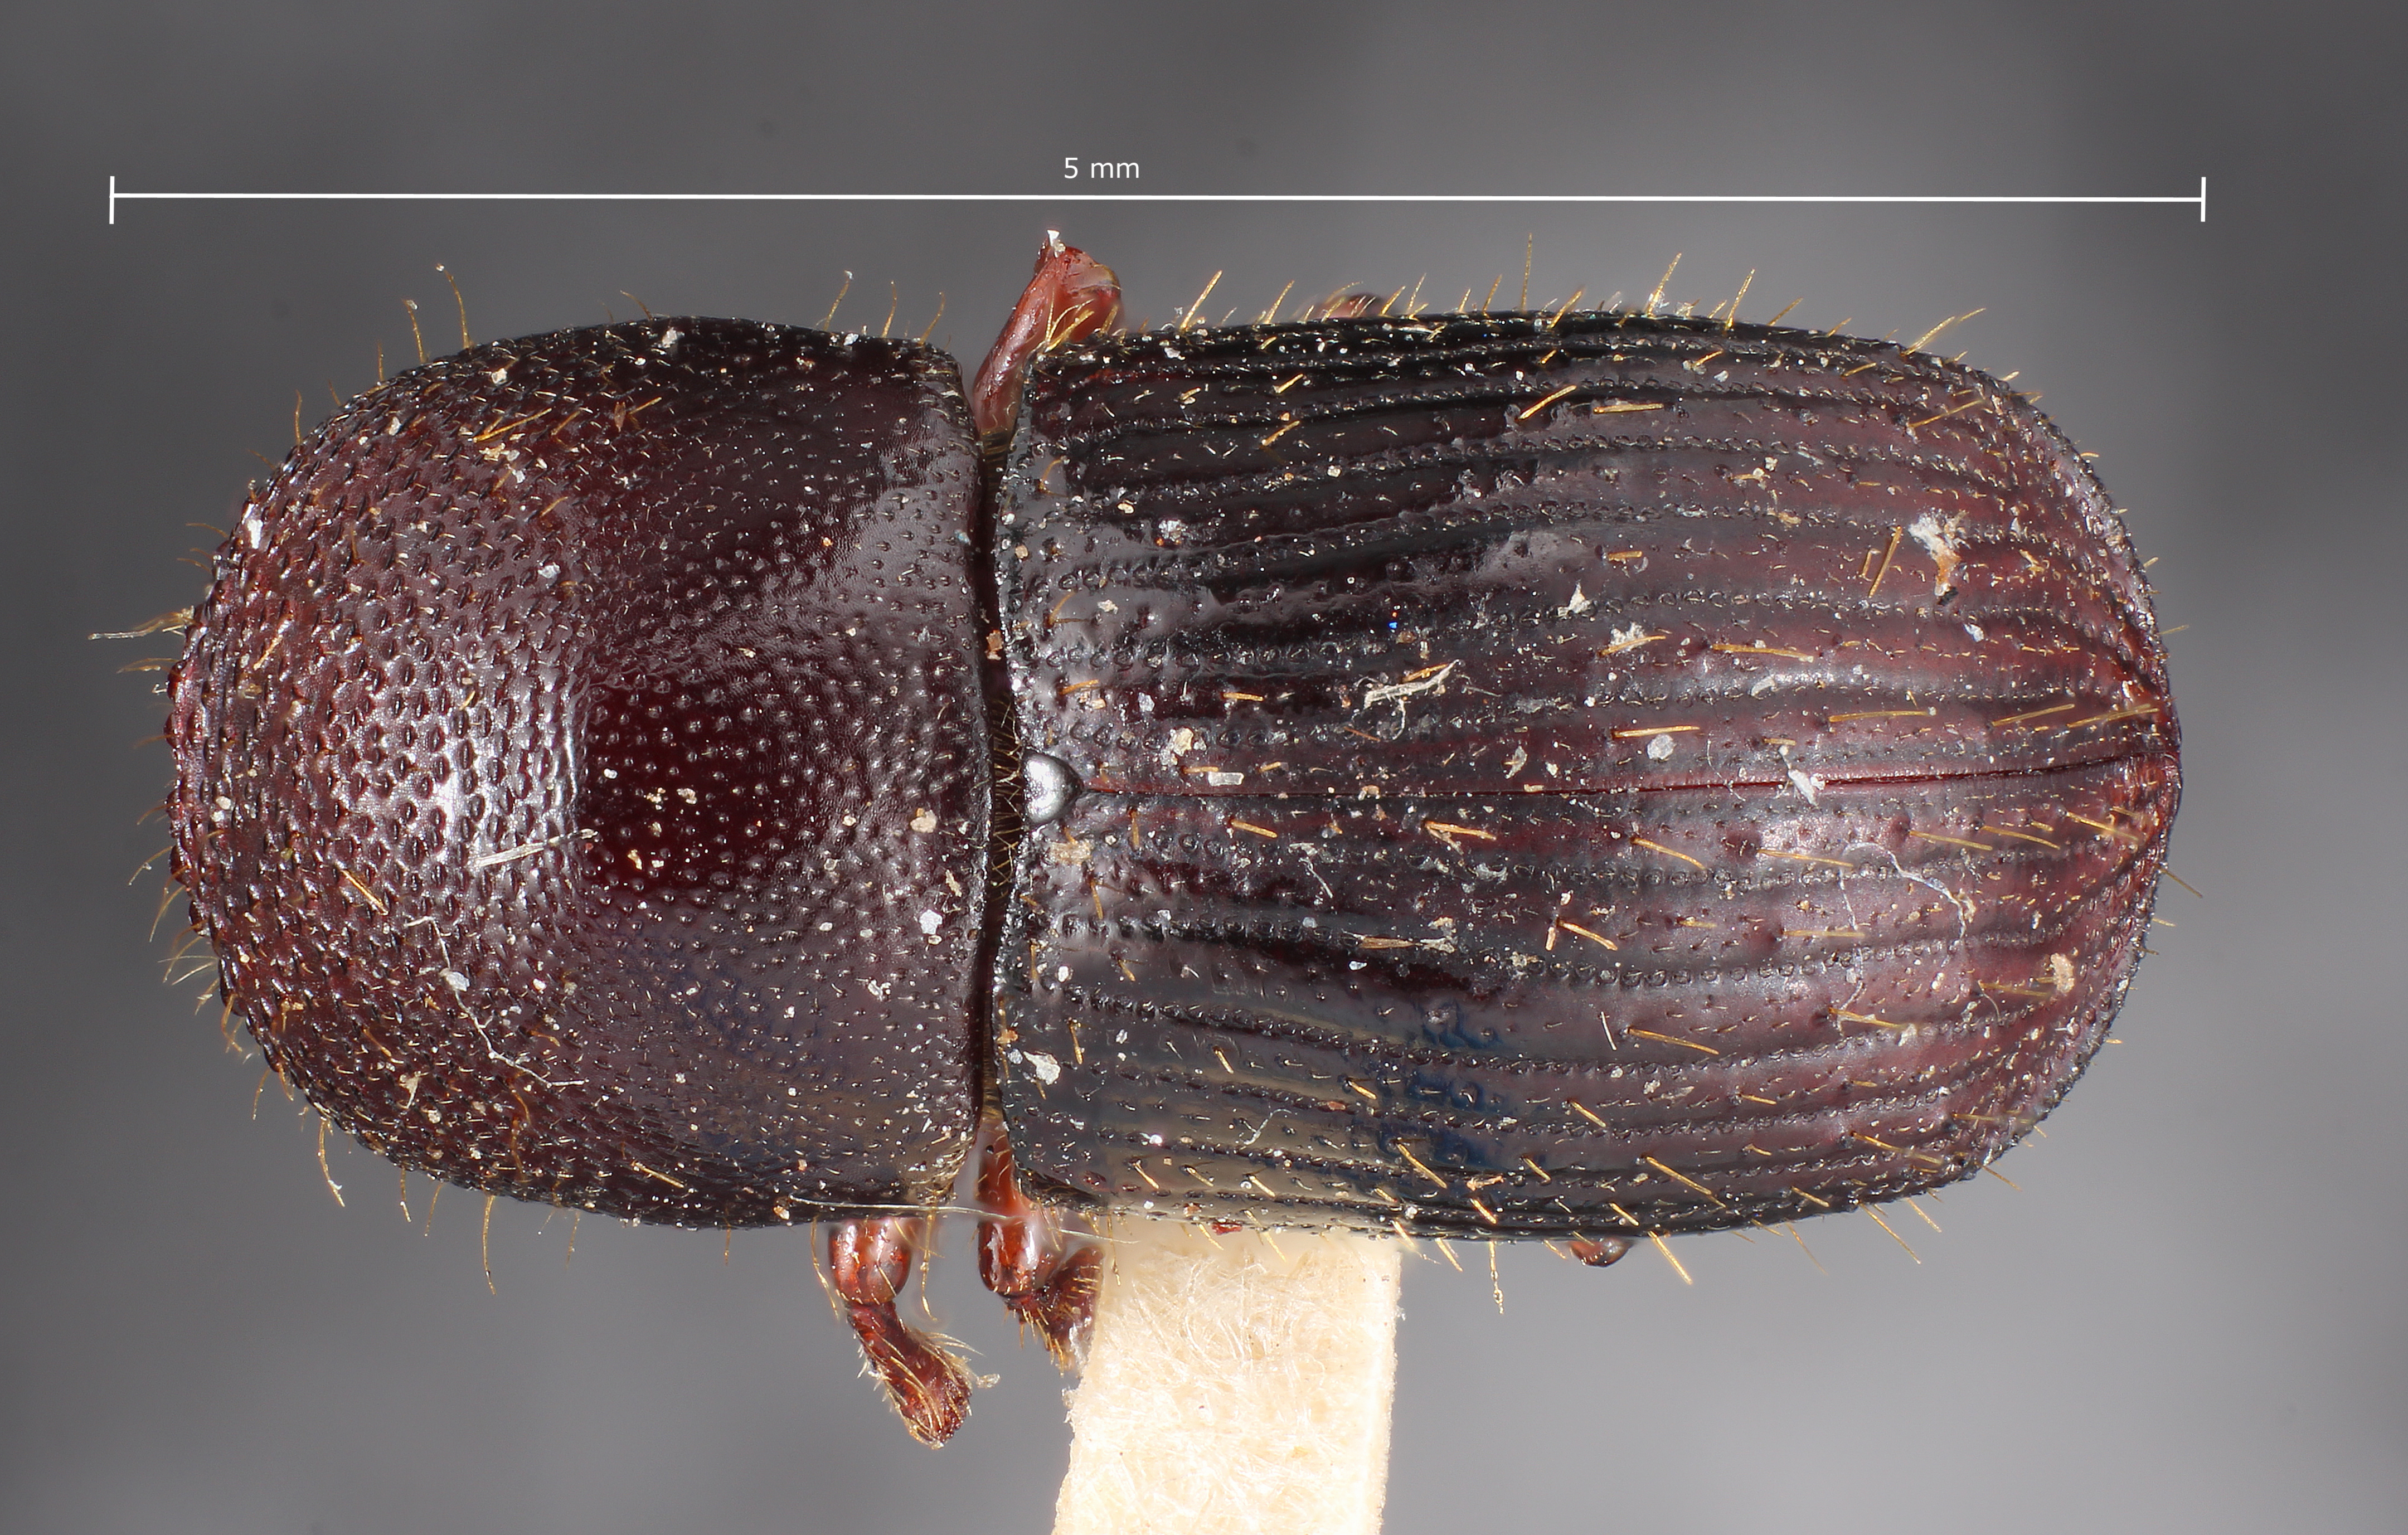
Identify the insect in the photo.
Boroxylon burgdorfi
